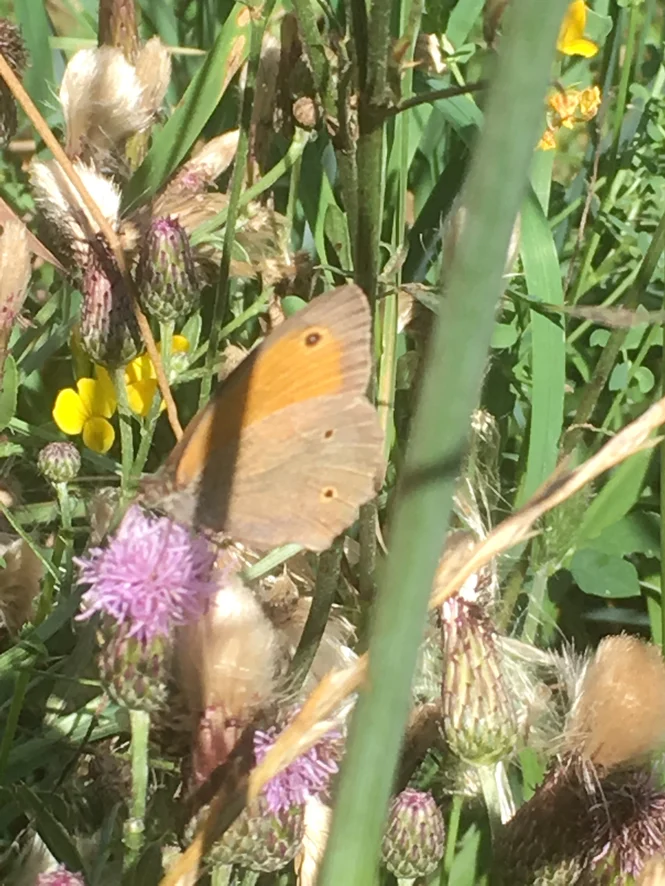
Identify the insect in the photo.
Maniola jurtina
